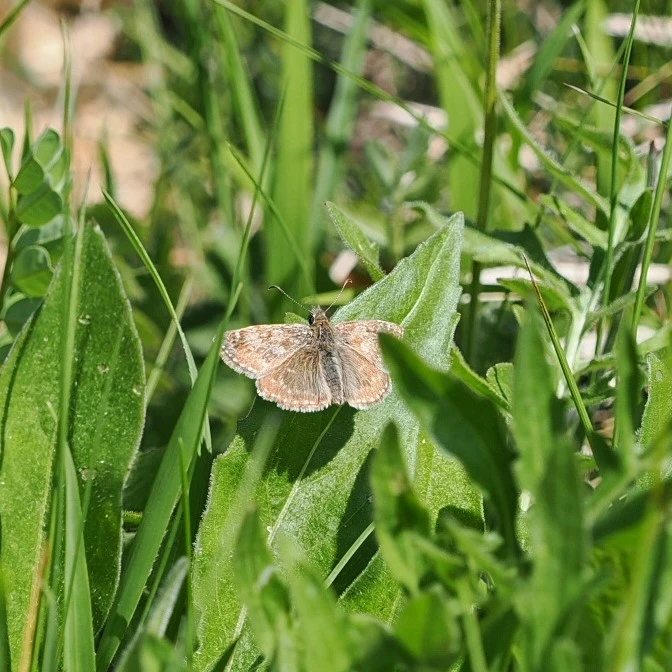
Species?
Erynnis tages
